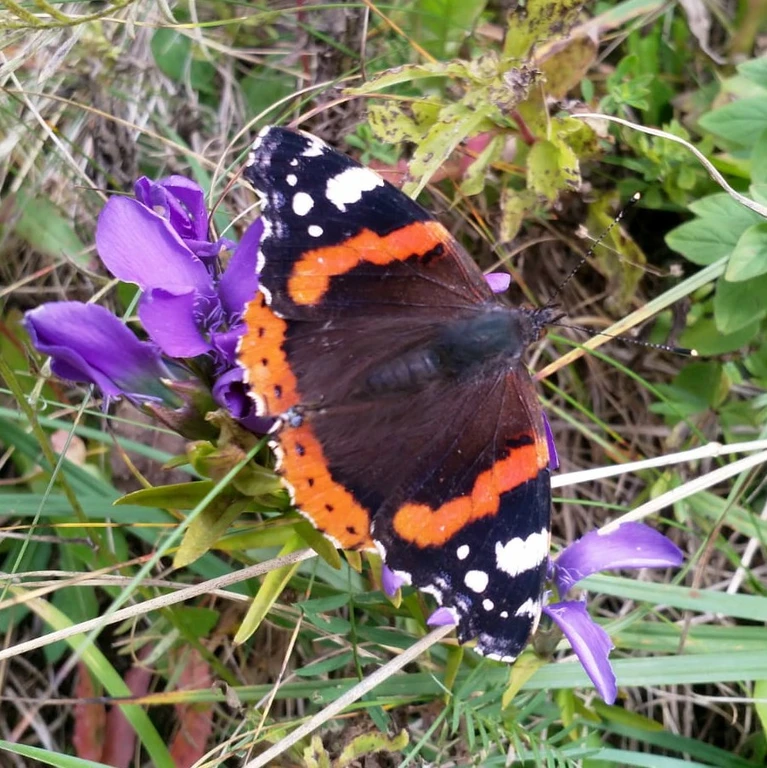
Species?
Vanessa atalanta
